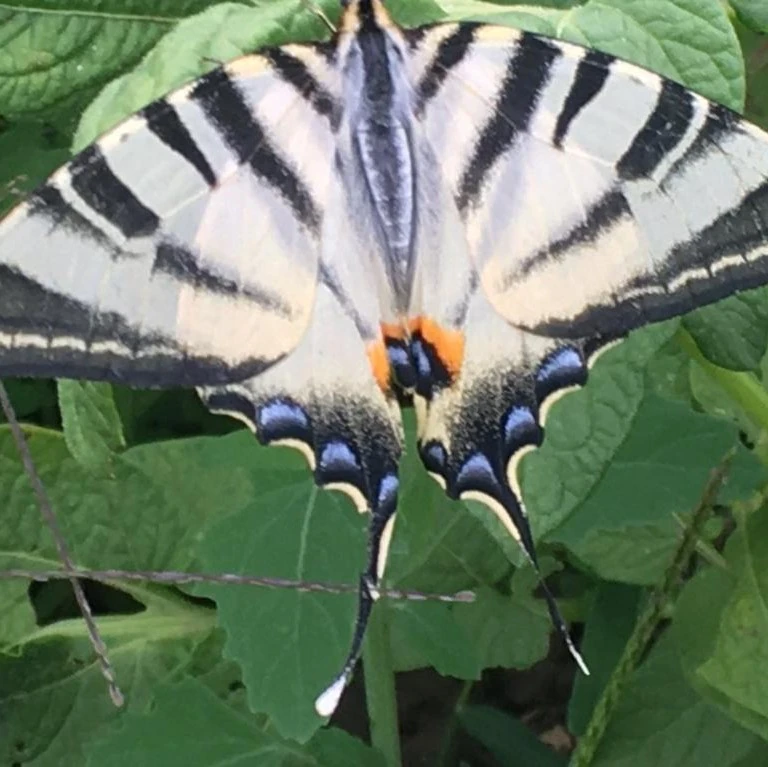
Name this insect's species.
Iphiclides podalirius
